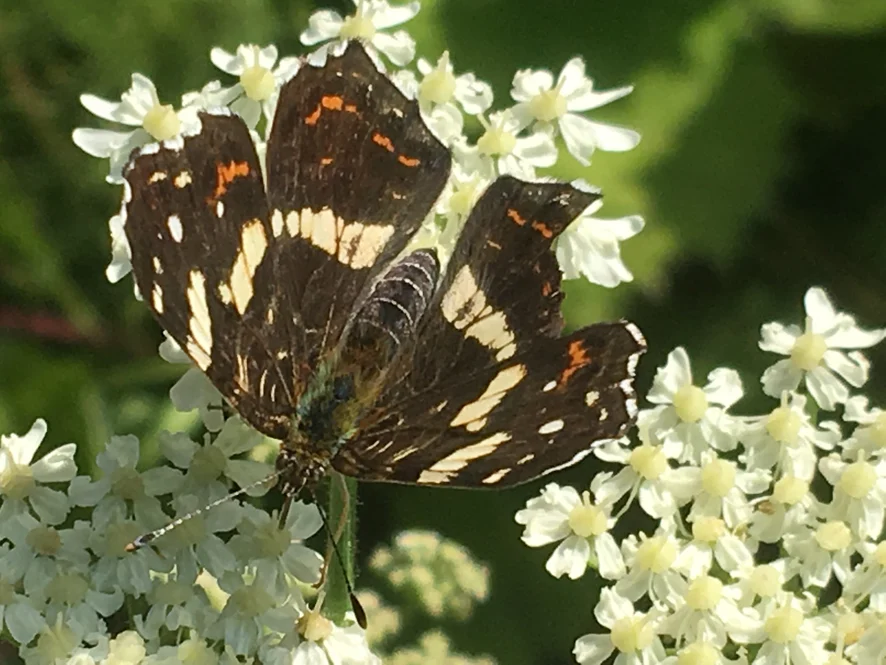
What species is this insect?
Araschnia levana
